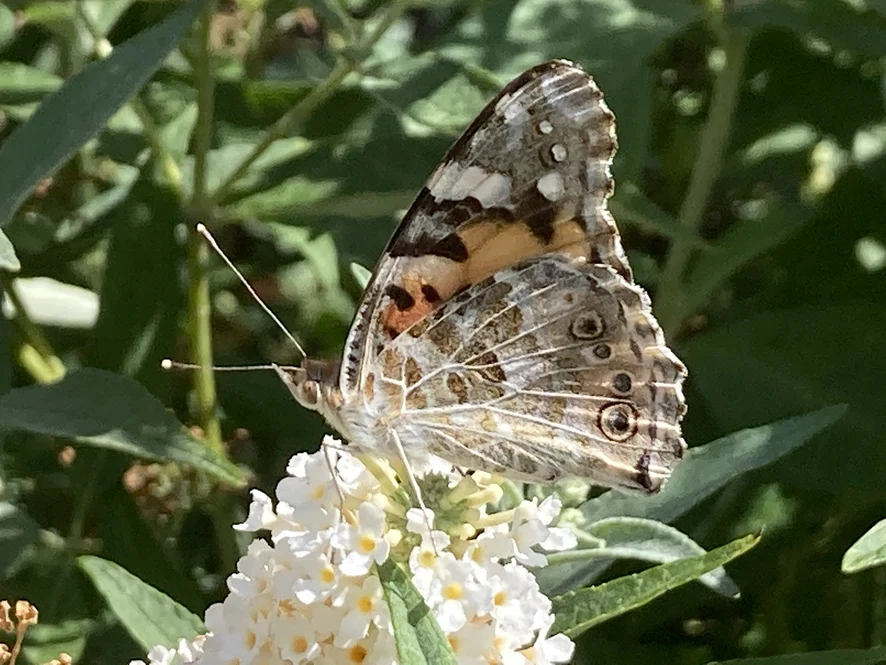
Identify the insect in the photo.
Vanessa cardui
